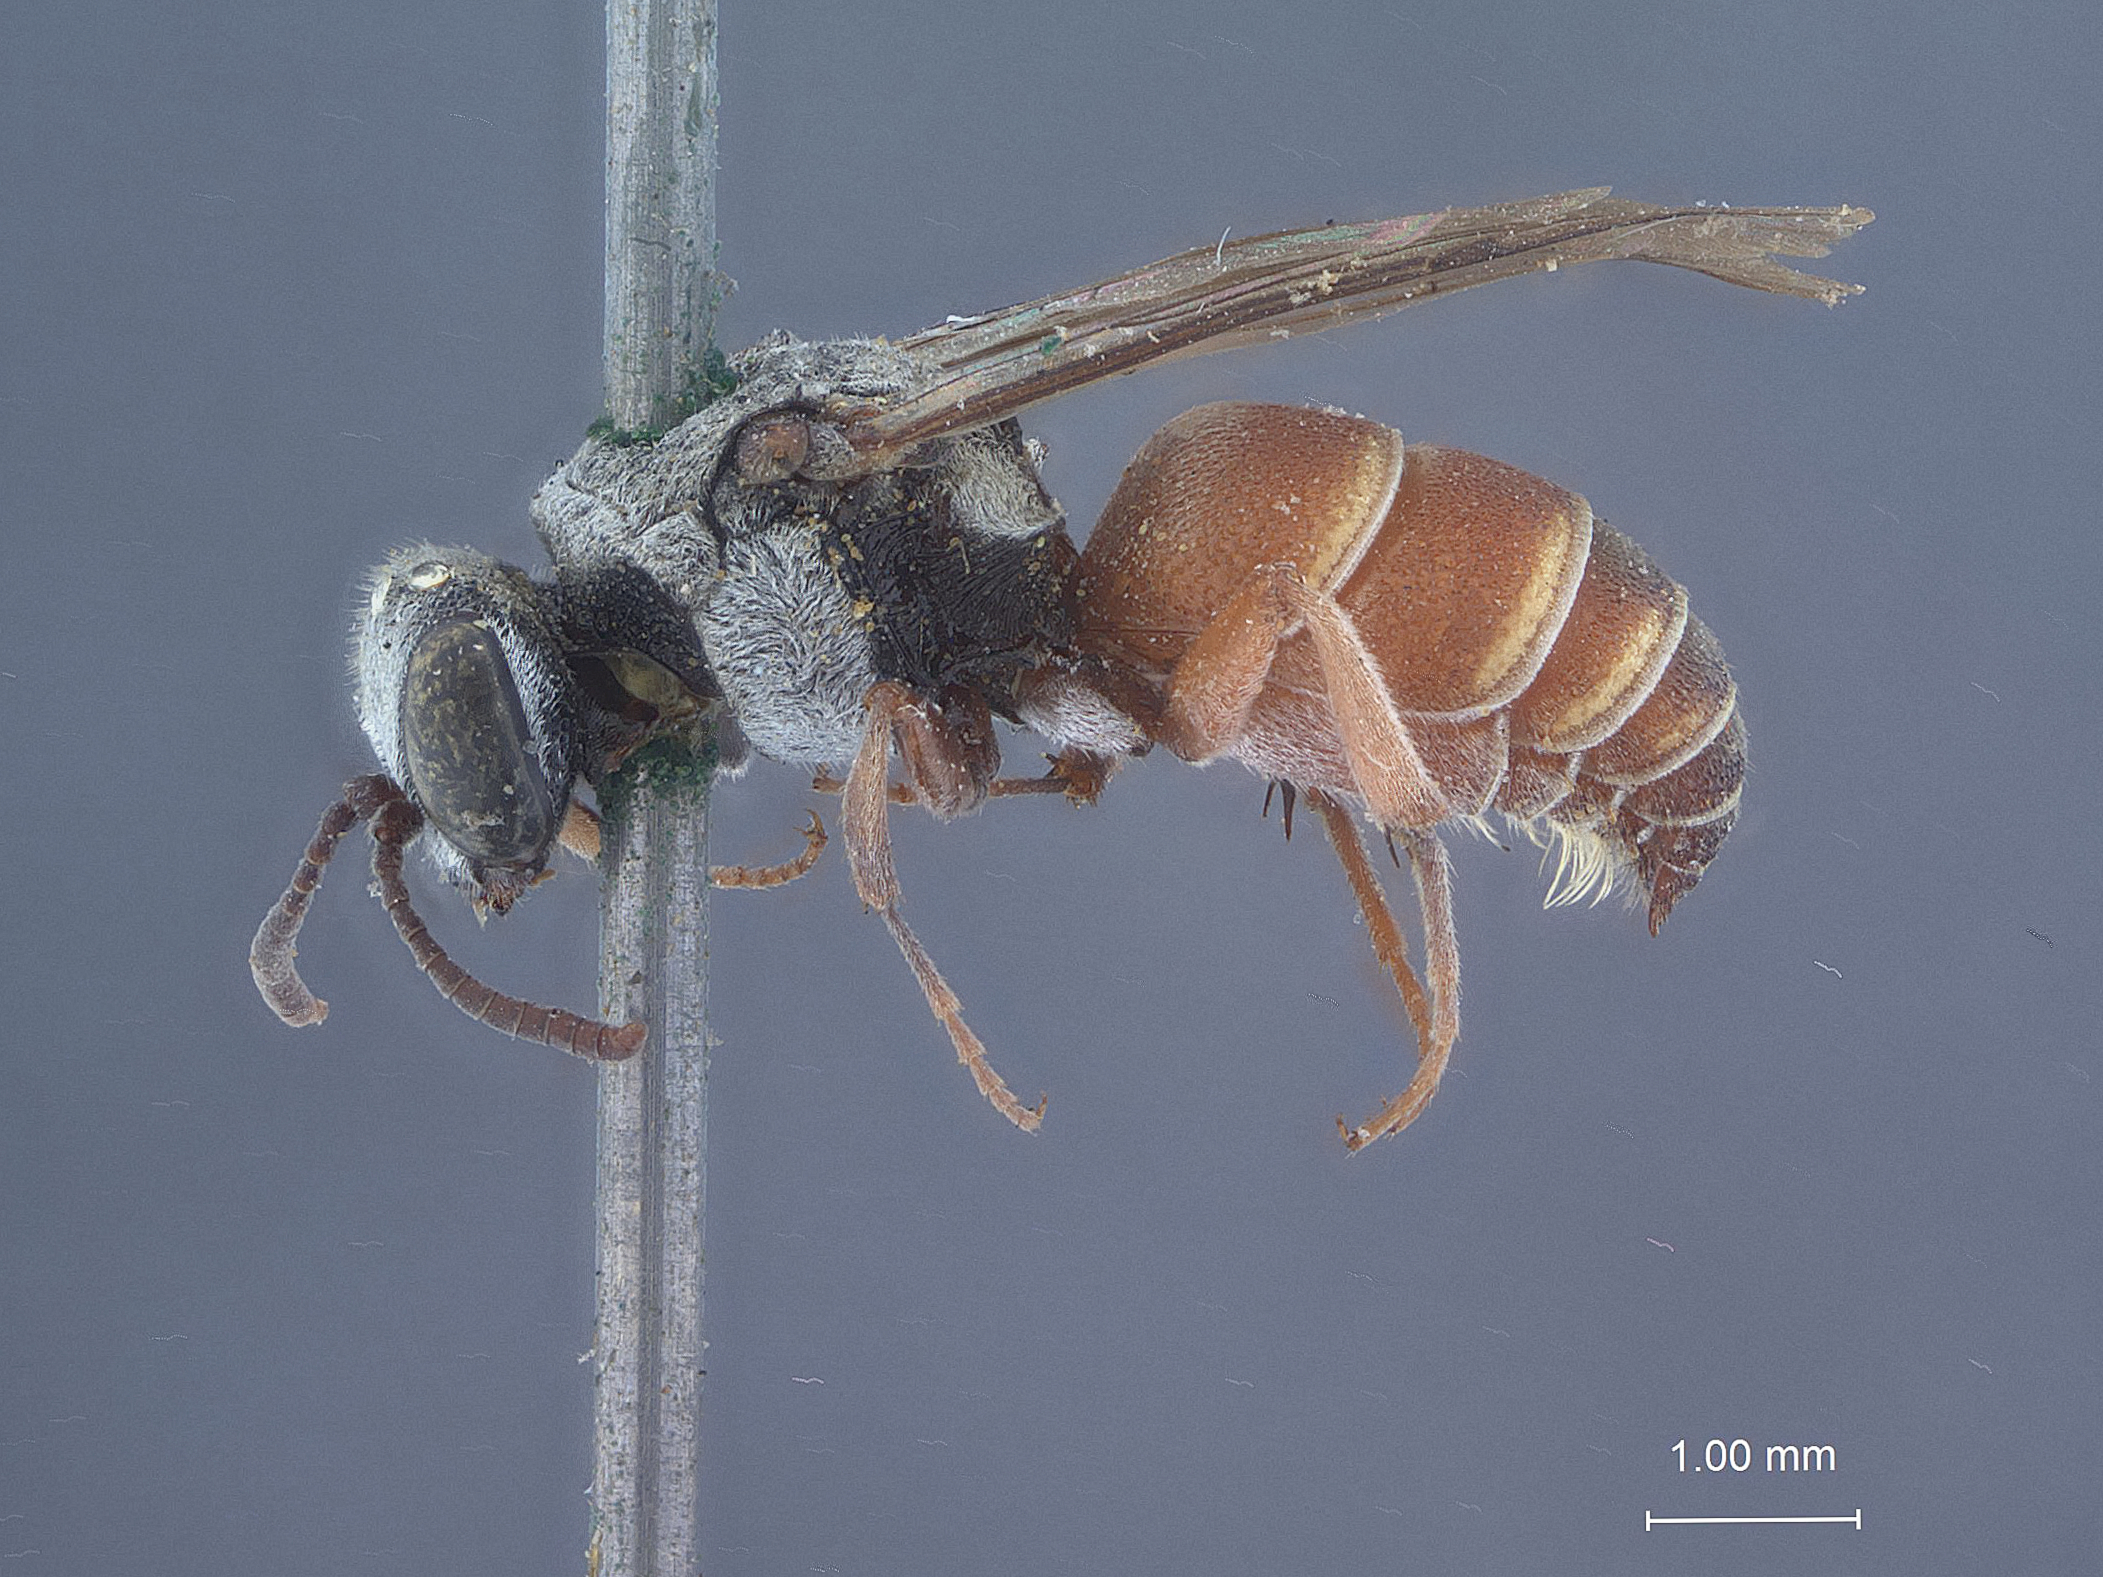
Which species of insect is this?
Foxia pacifica
